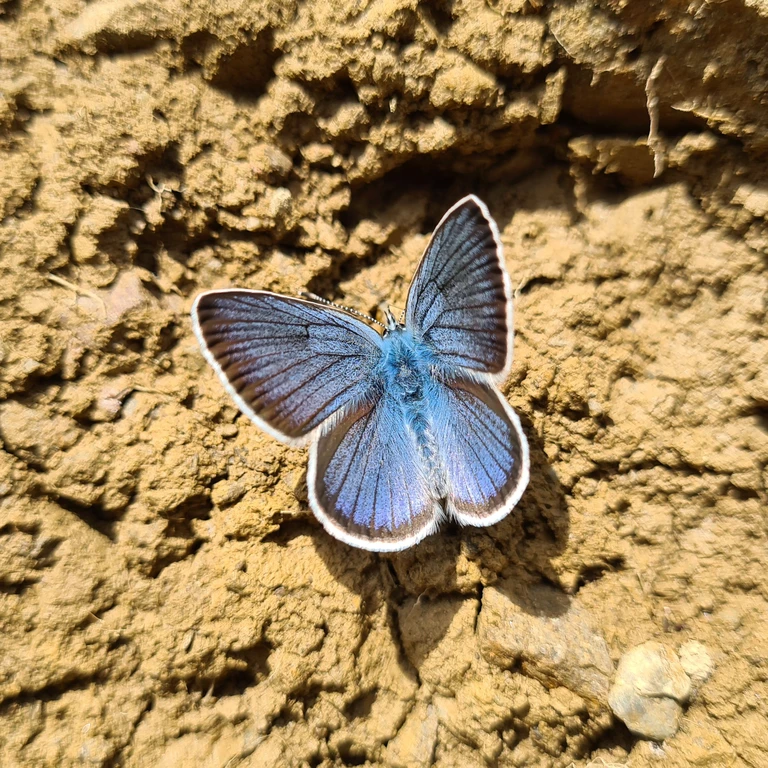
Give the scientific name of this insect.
Cyaniris semiargus
